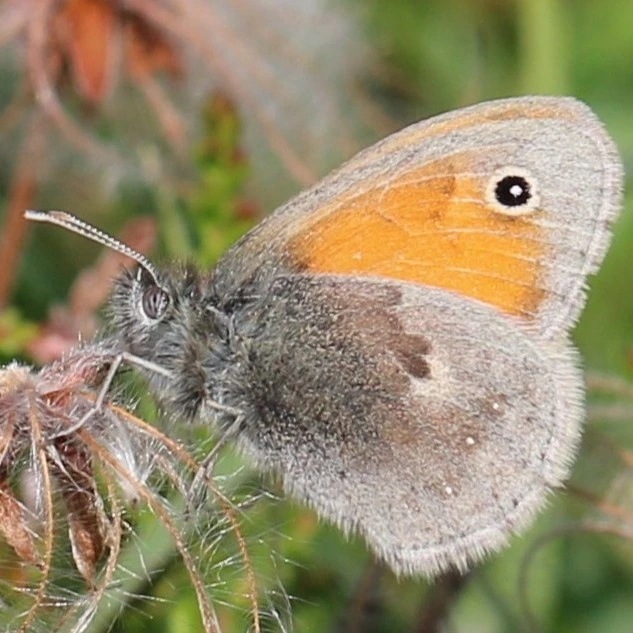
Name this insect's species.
Coenonympha pamphilus
